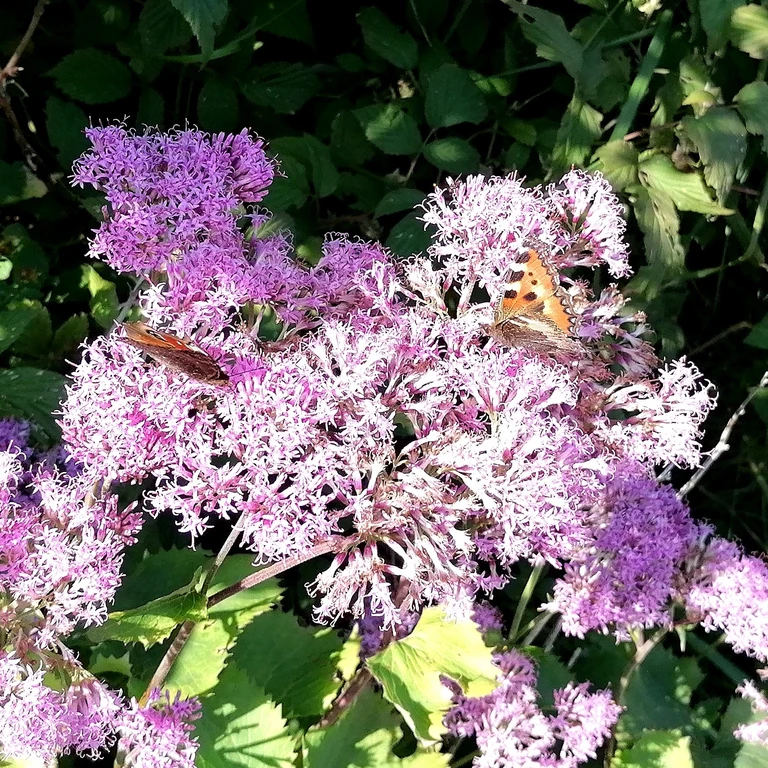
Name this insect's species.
Aglais urticae
